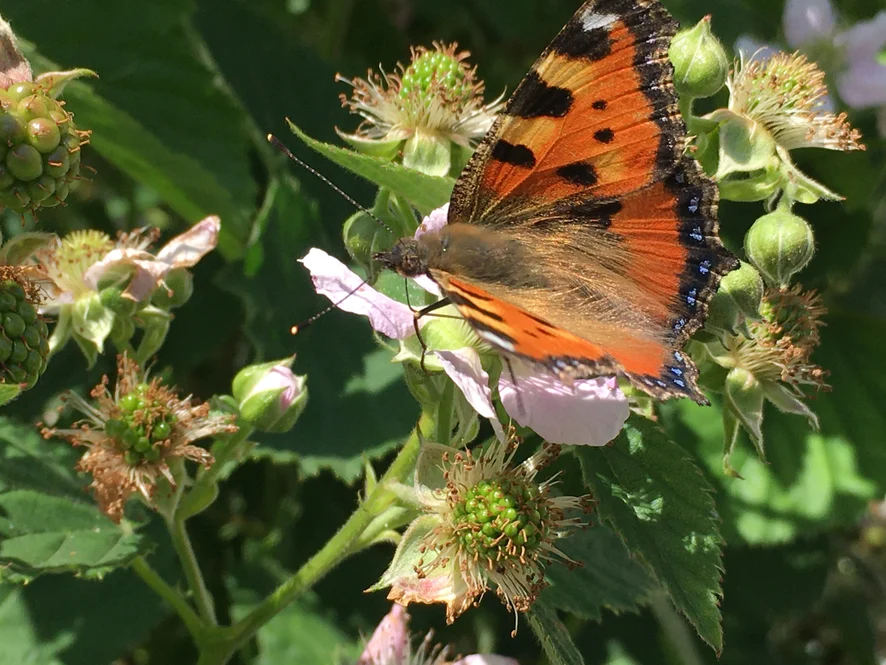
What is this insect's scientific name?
Aglais urticae
